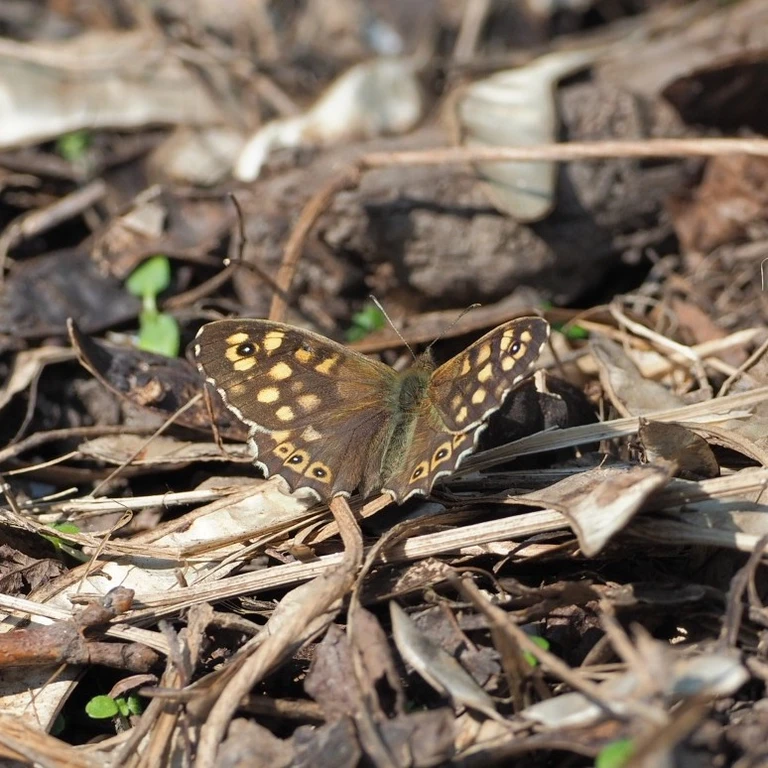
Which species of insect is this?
Pararge aegeria
